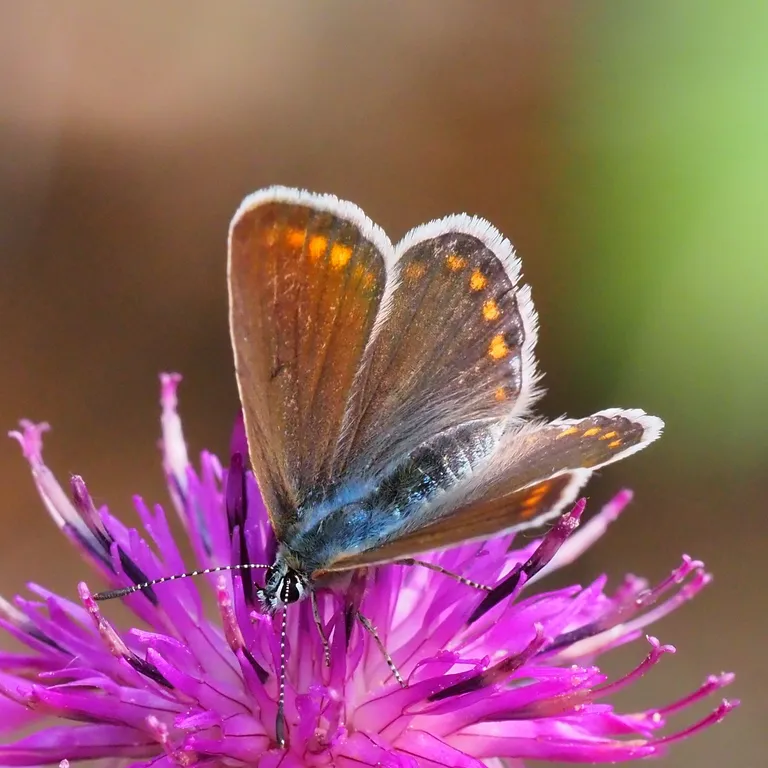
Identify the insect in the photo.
Polyommatus icarus
